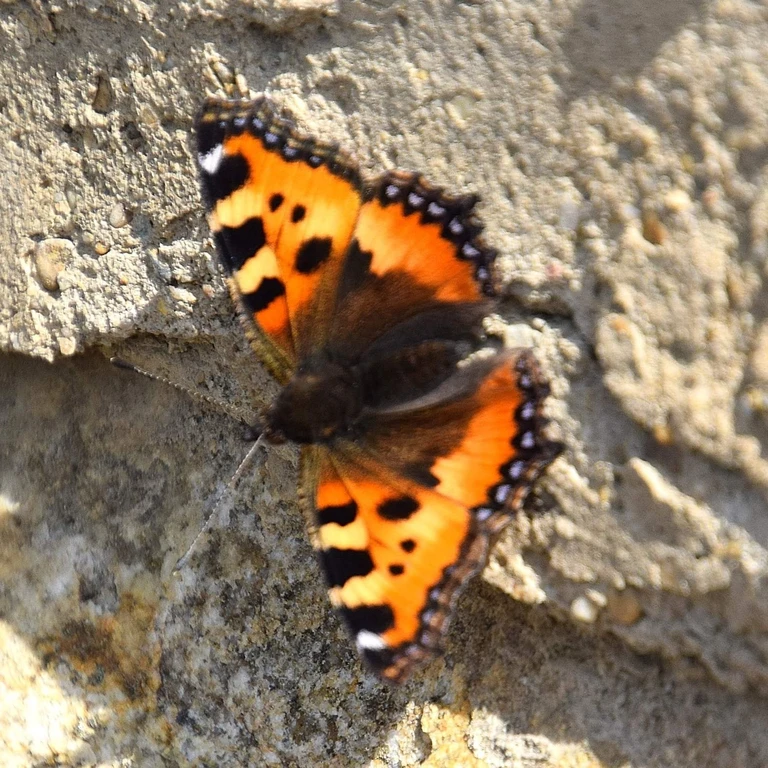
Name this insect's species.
Aglais urticae
